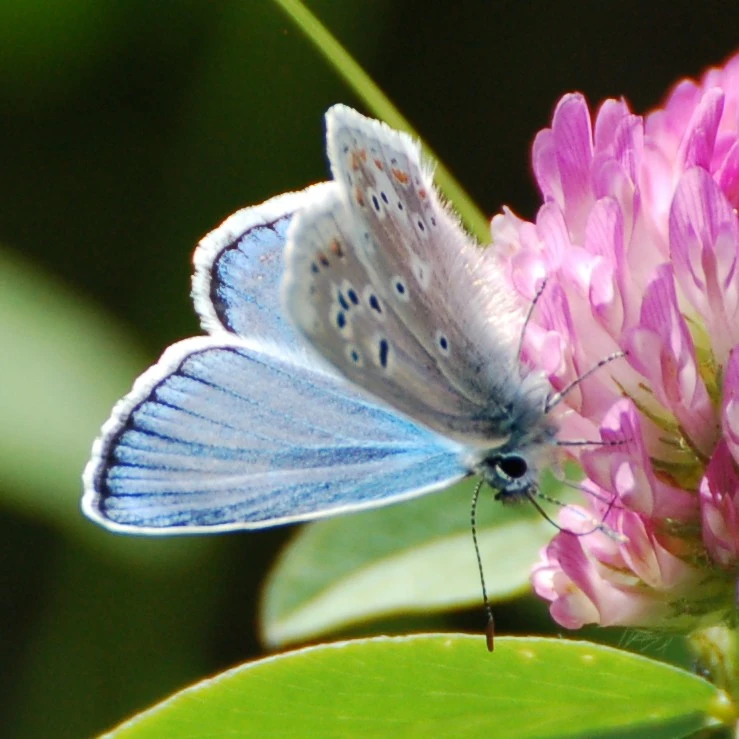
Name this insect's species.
Polyommatus dorylas
